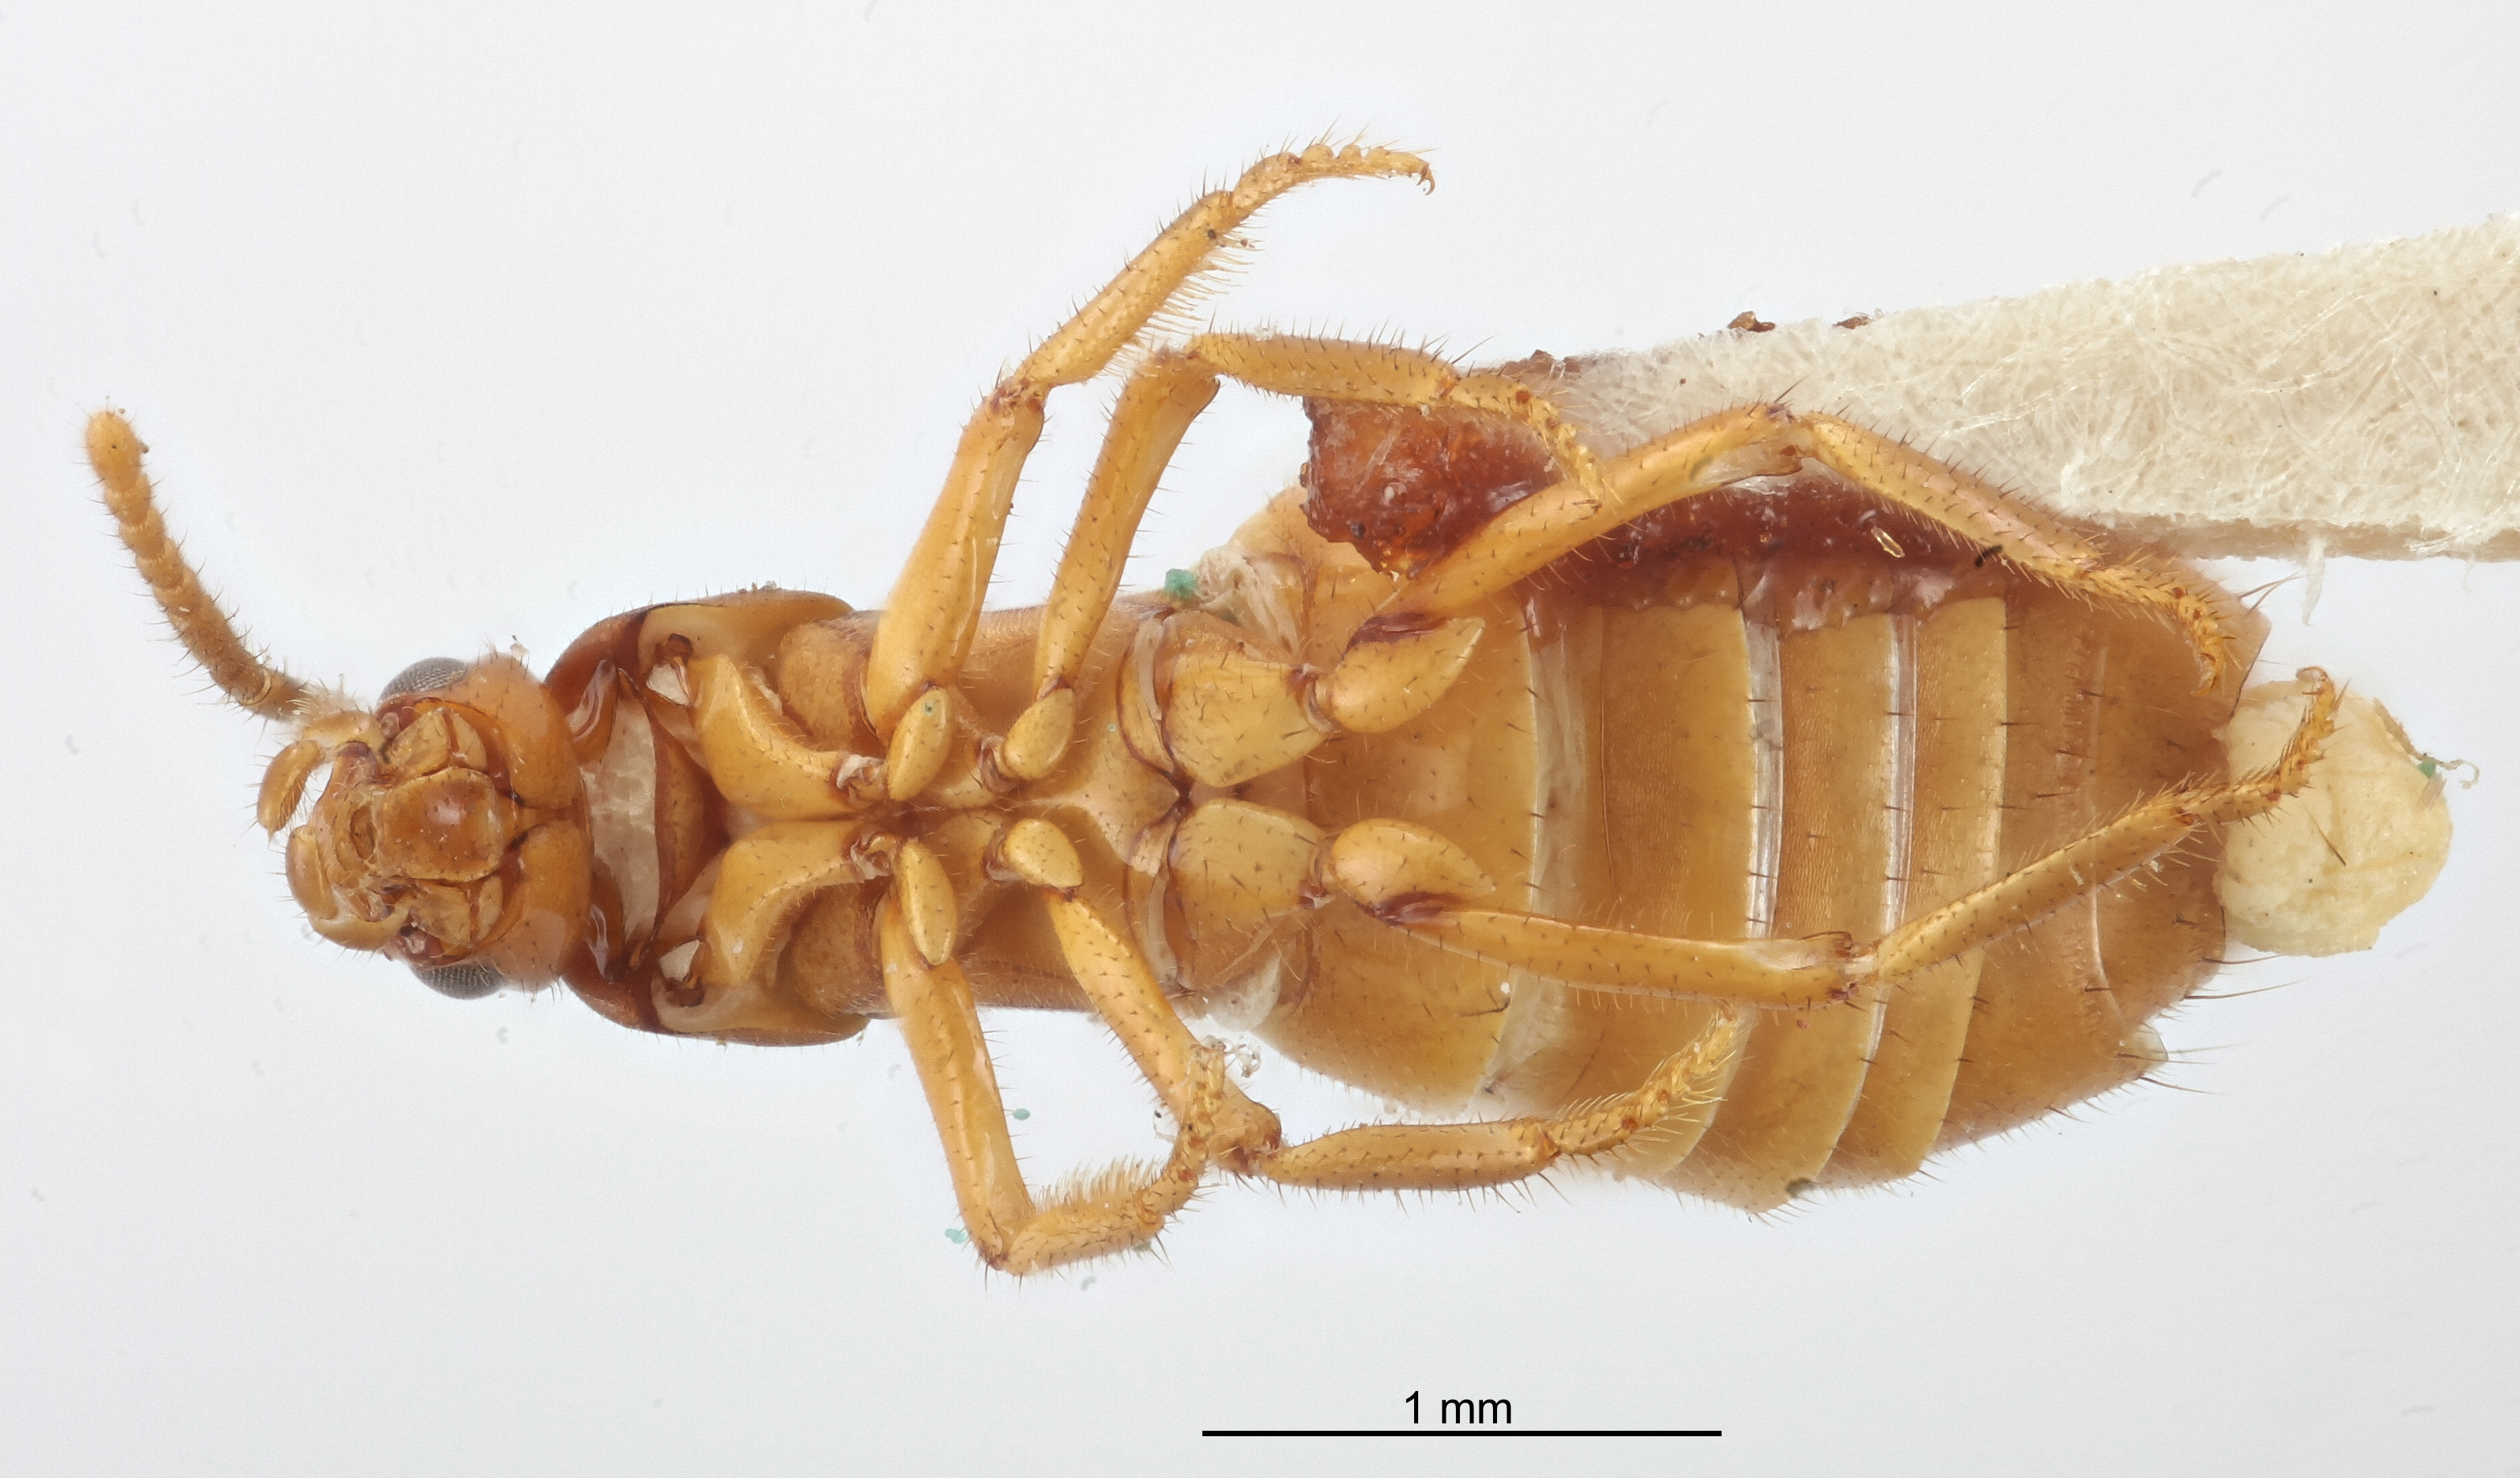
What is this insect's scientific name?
Termitosomus costaricensis
